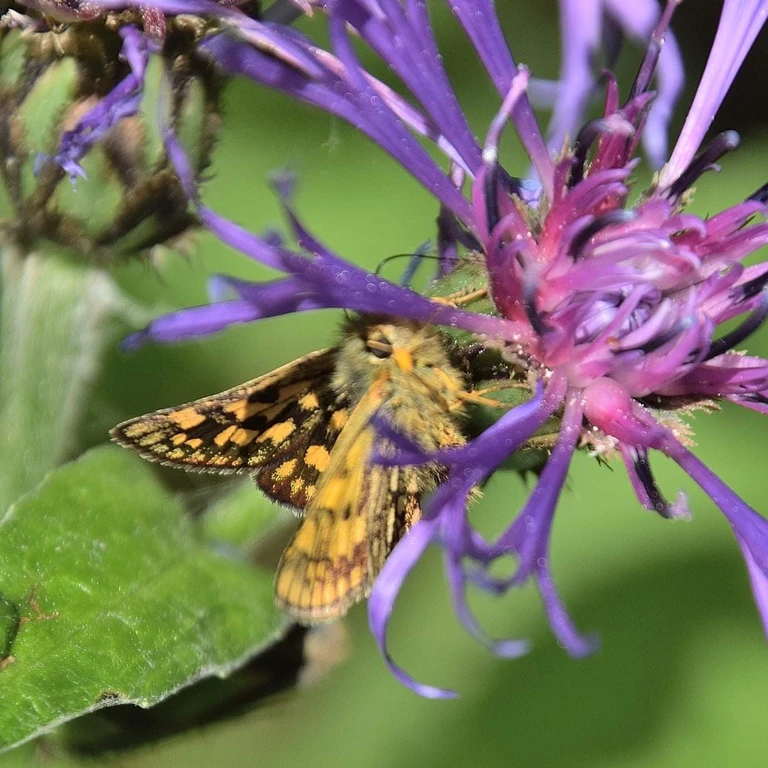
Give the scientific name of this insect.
Carterocephalus palaemon
